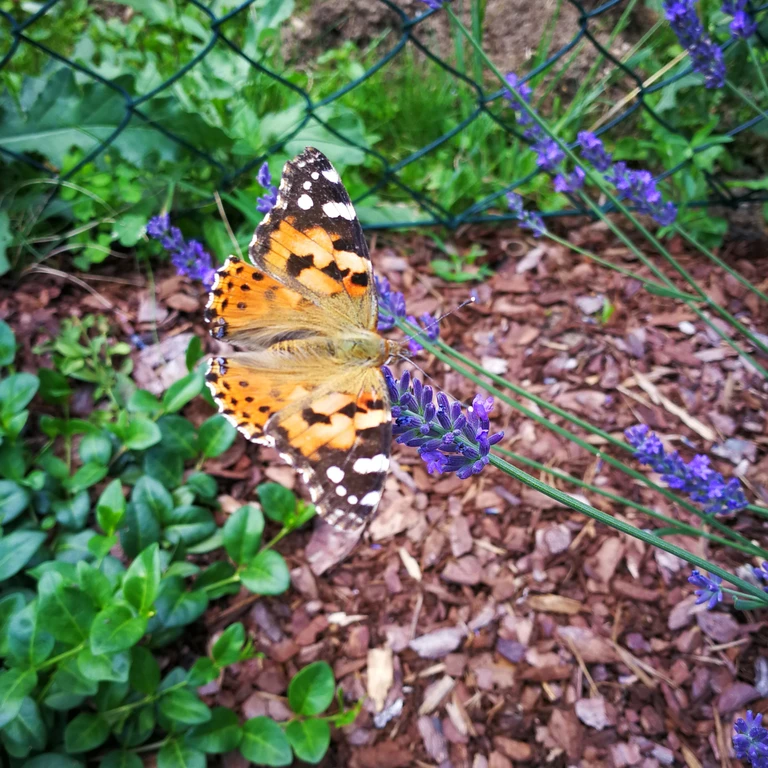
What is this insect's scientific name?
Vanessa cardui
